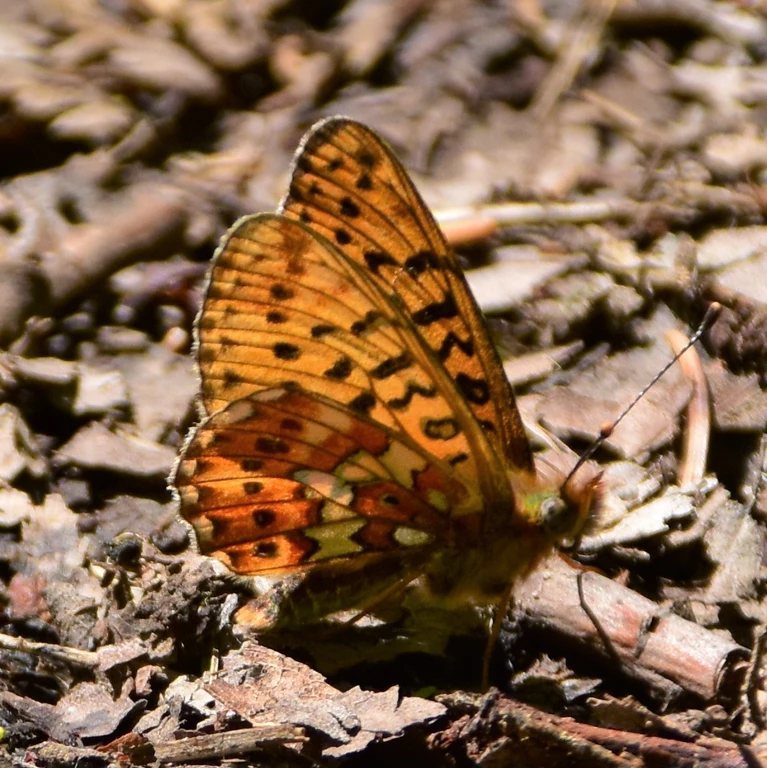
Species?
Boloria euphrosyne (also Clossiana euphrosyne)
